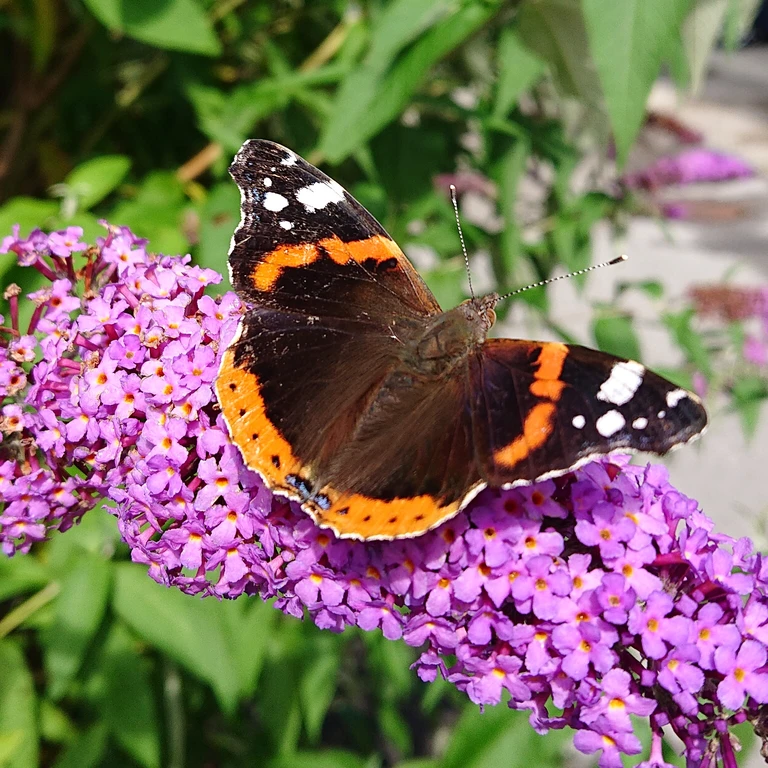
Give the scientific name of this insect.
Vanessa atalanta
